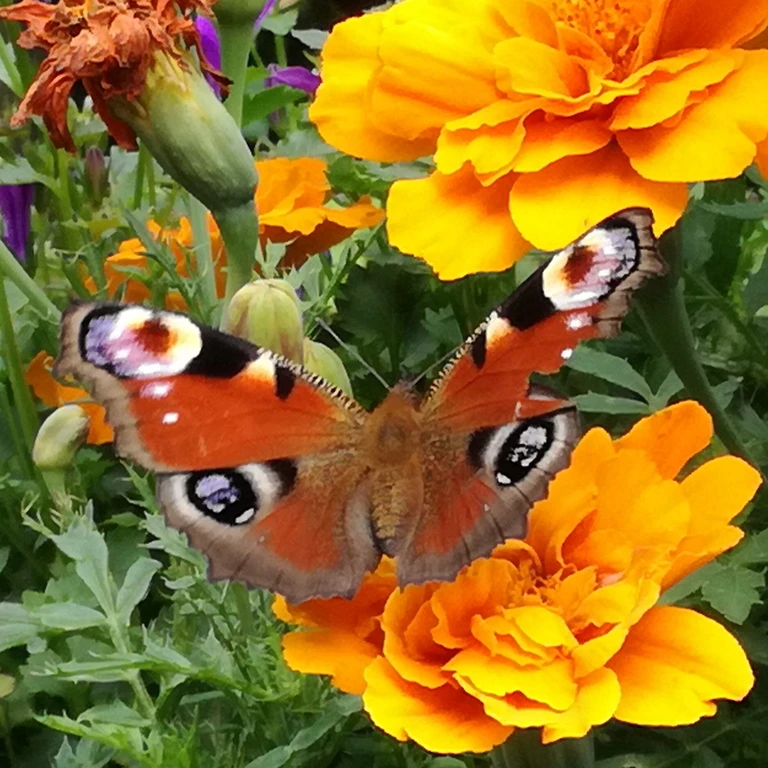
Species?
Aglais io
